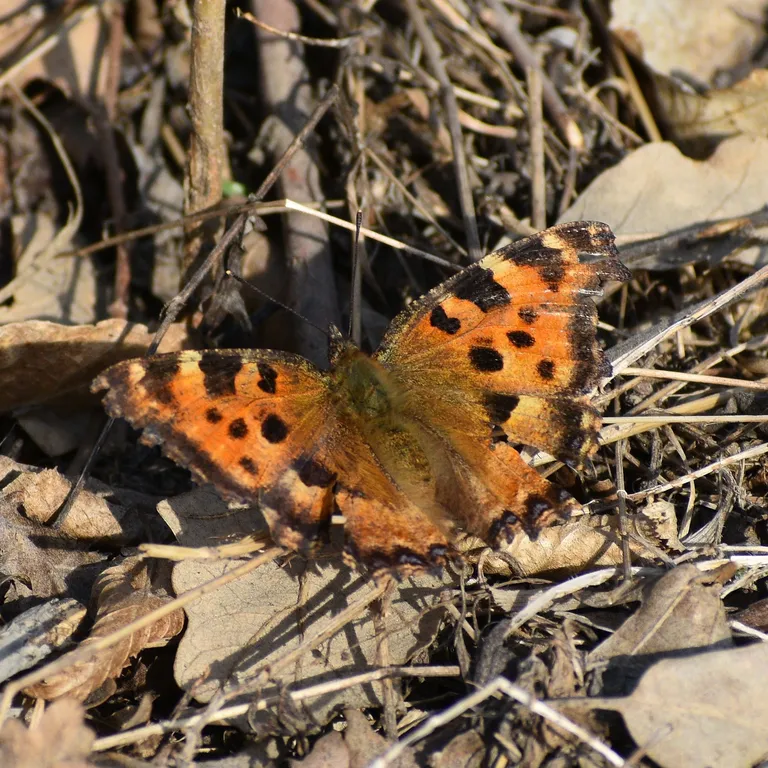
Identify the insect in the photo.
Nymphalis polychloros
